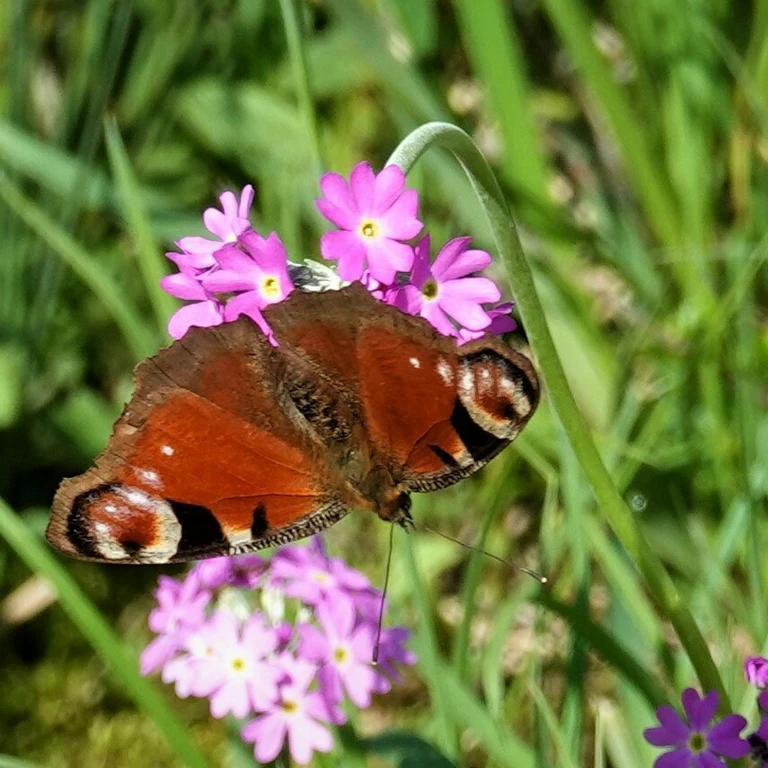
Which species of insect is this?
Aglais io
